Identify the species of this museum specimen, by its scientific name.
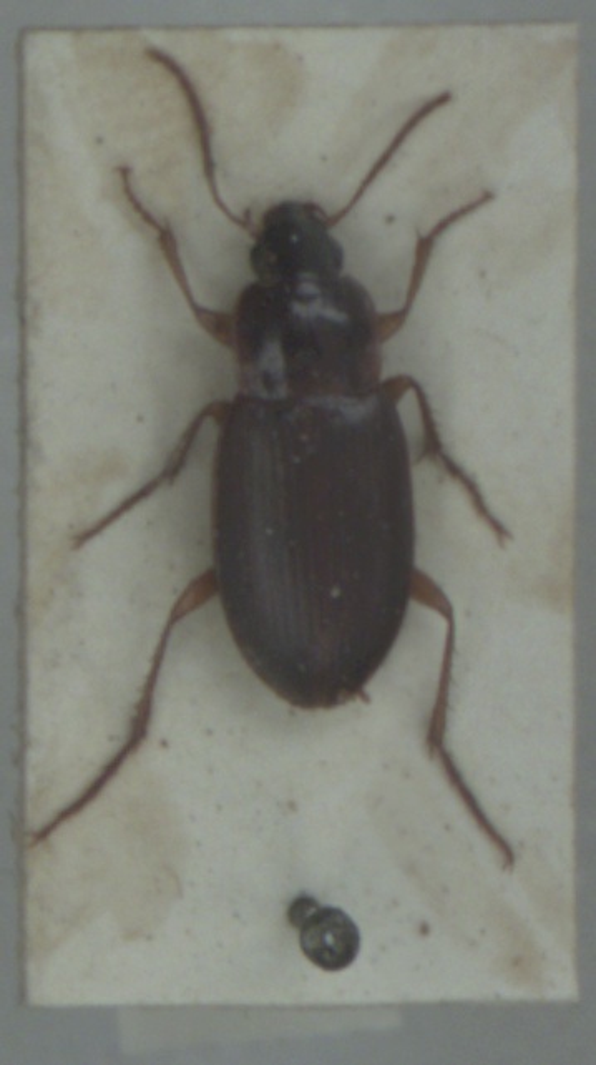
Calathus mollis
